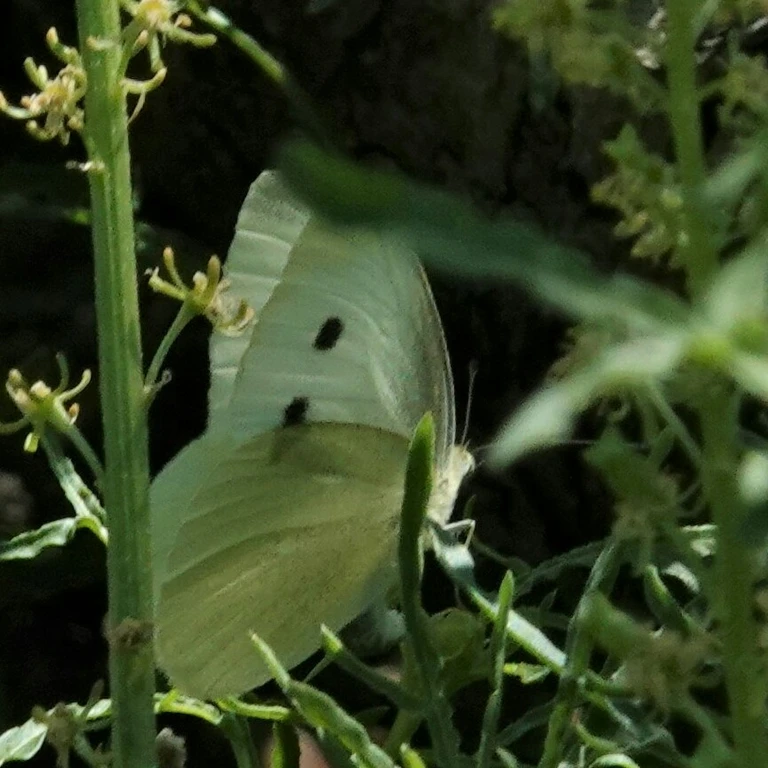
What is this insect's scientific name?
Pieris rapae
